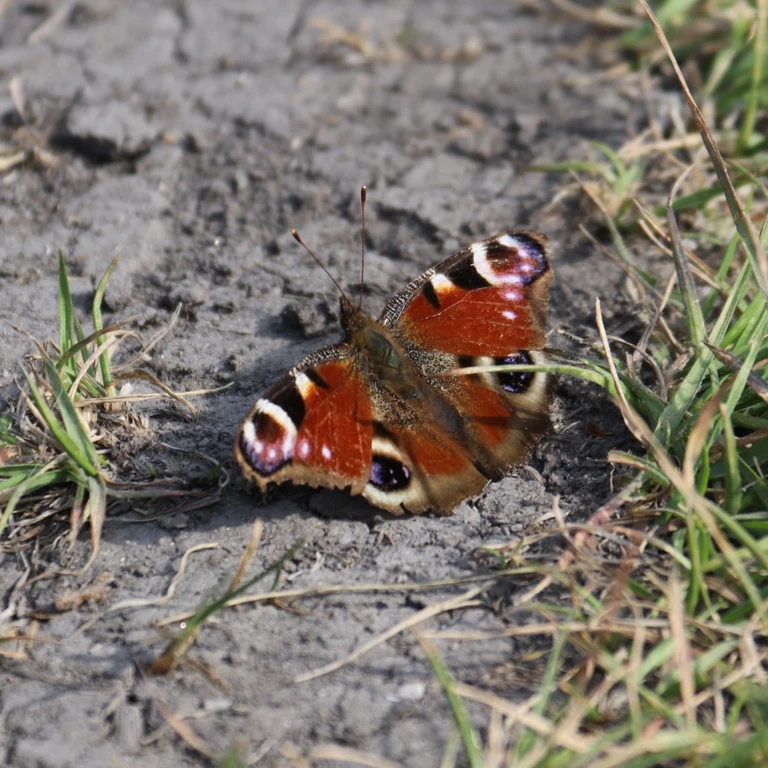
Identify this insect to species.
Aglais io
